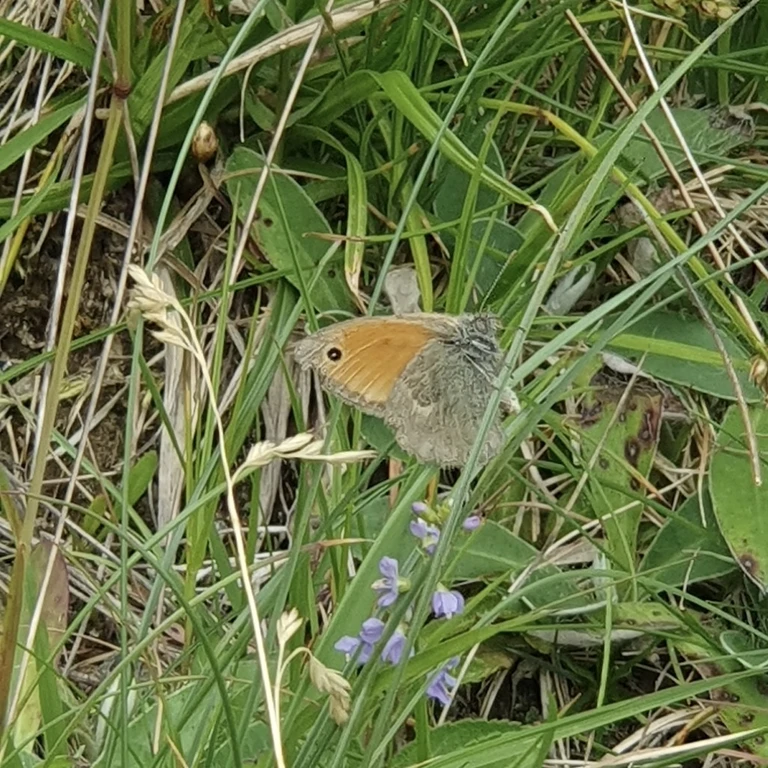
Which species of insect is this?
Coenonympha pamphilus
